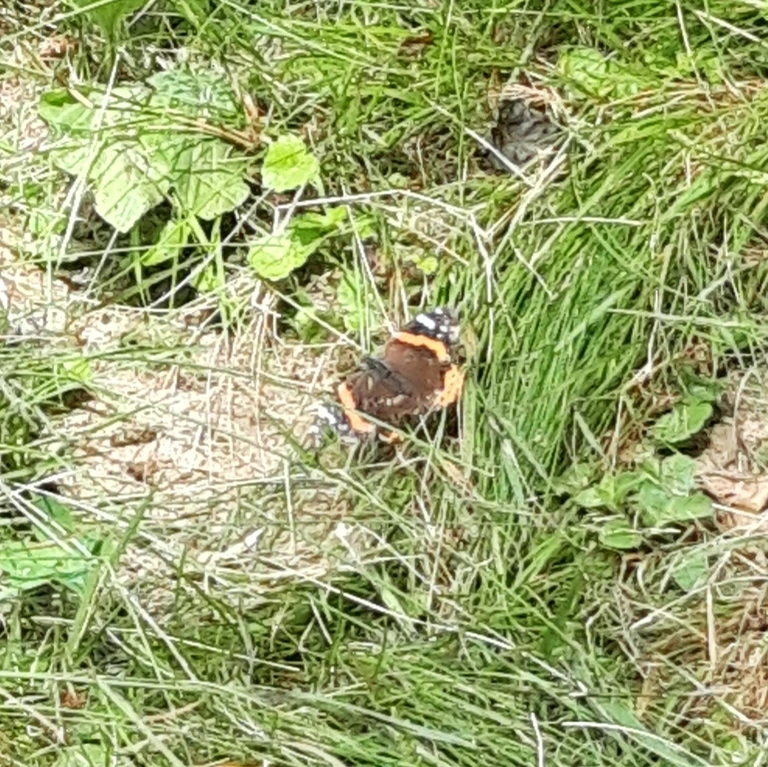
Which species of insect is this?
Vanessa atalanta
